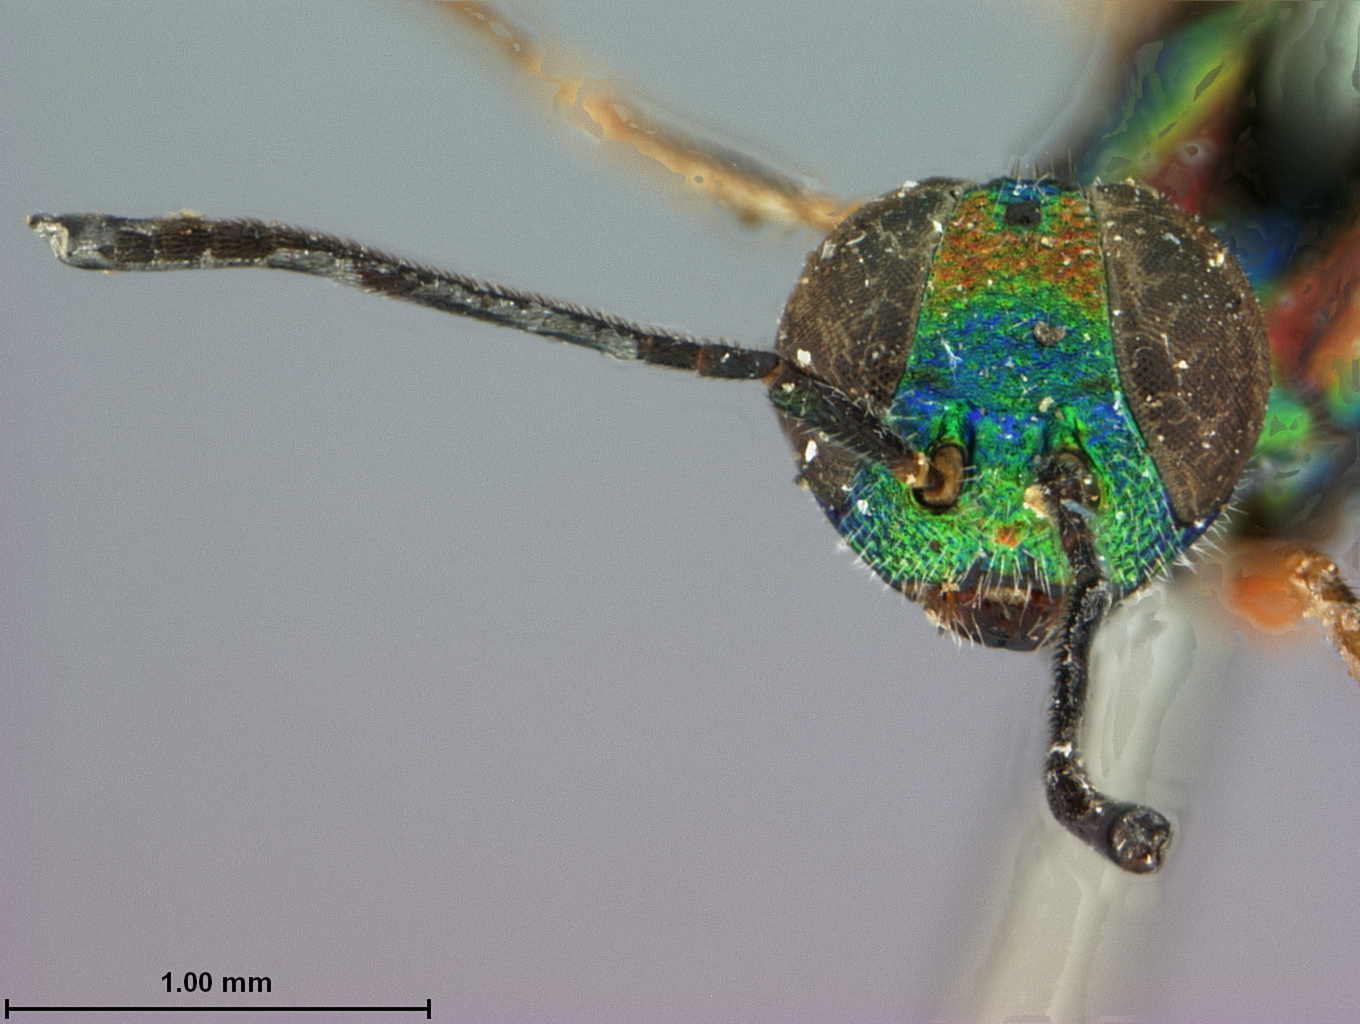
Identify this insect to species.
Metapelma cubensis
